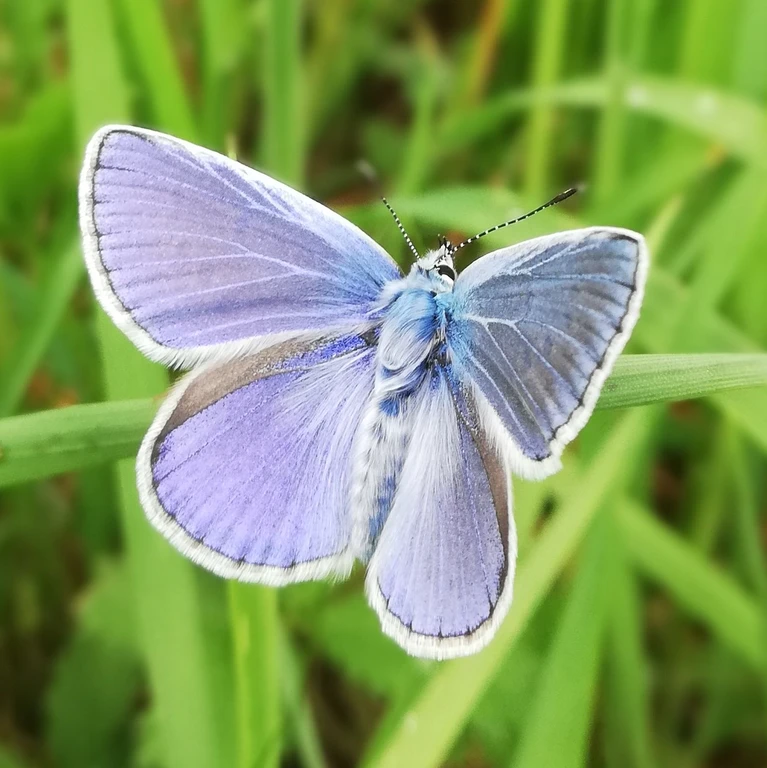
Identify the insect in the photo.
Polyommatus icarus
